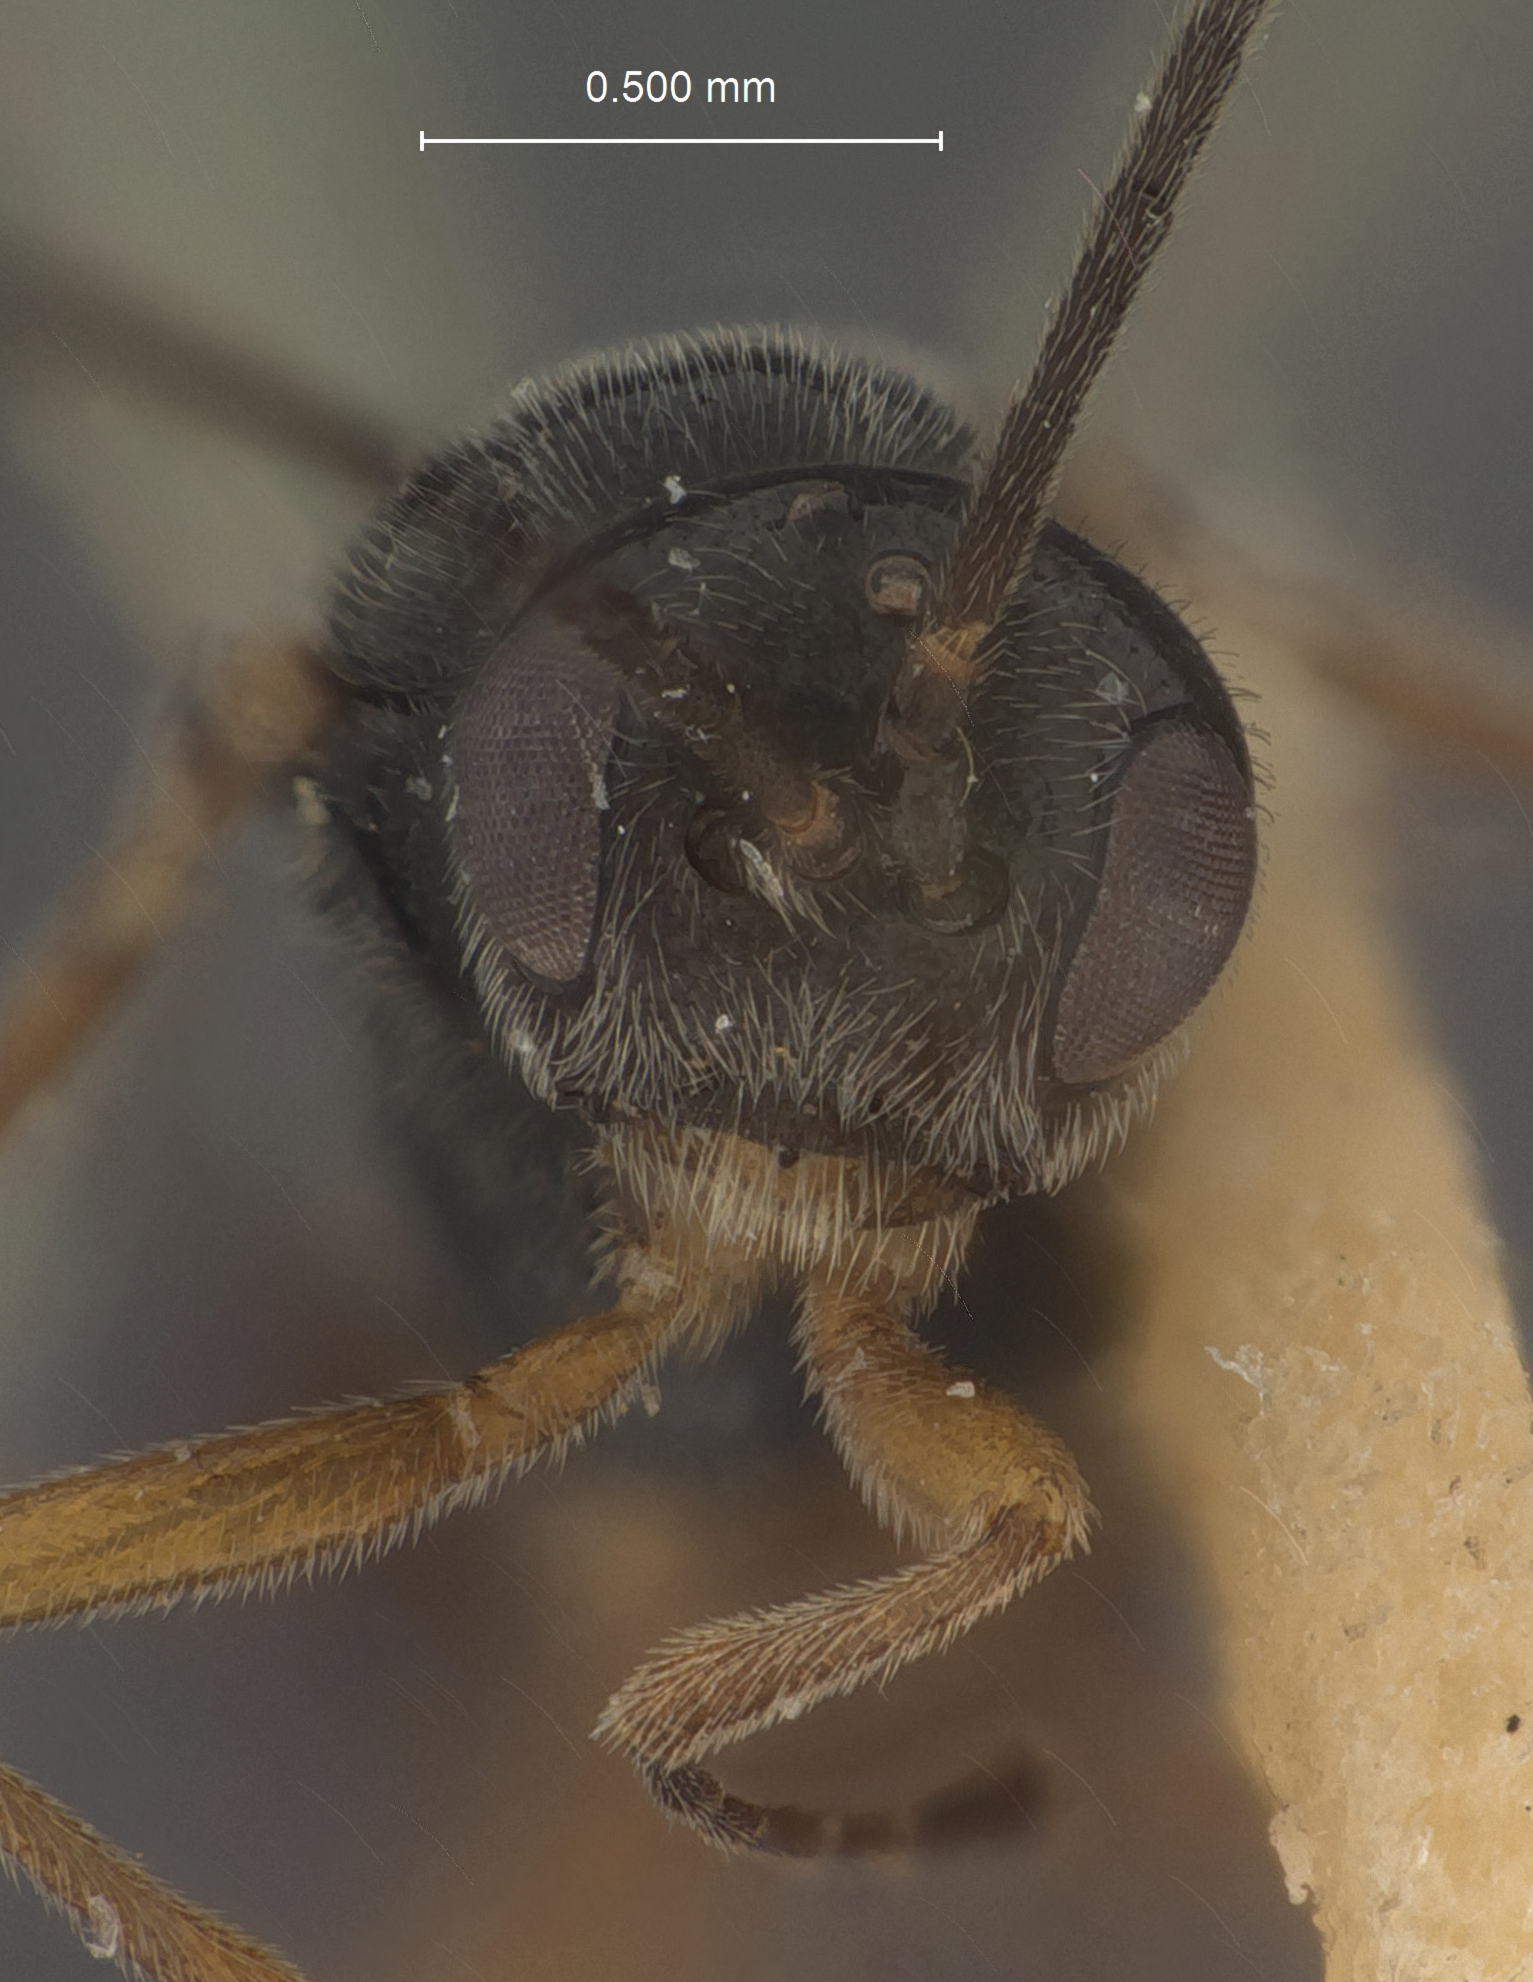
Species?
Eubadizon ernobii
